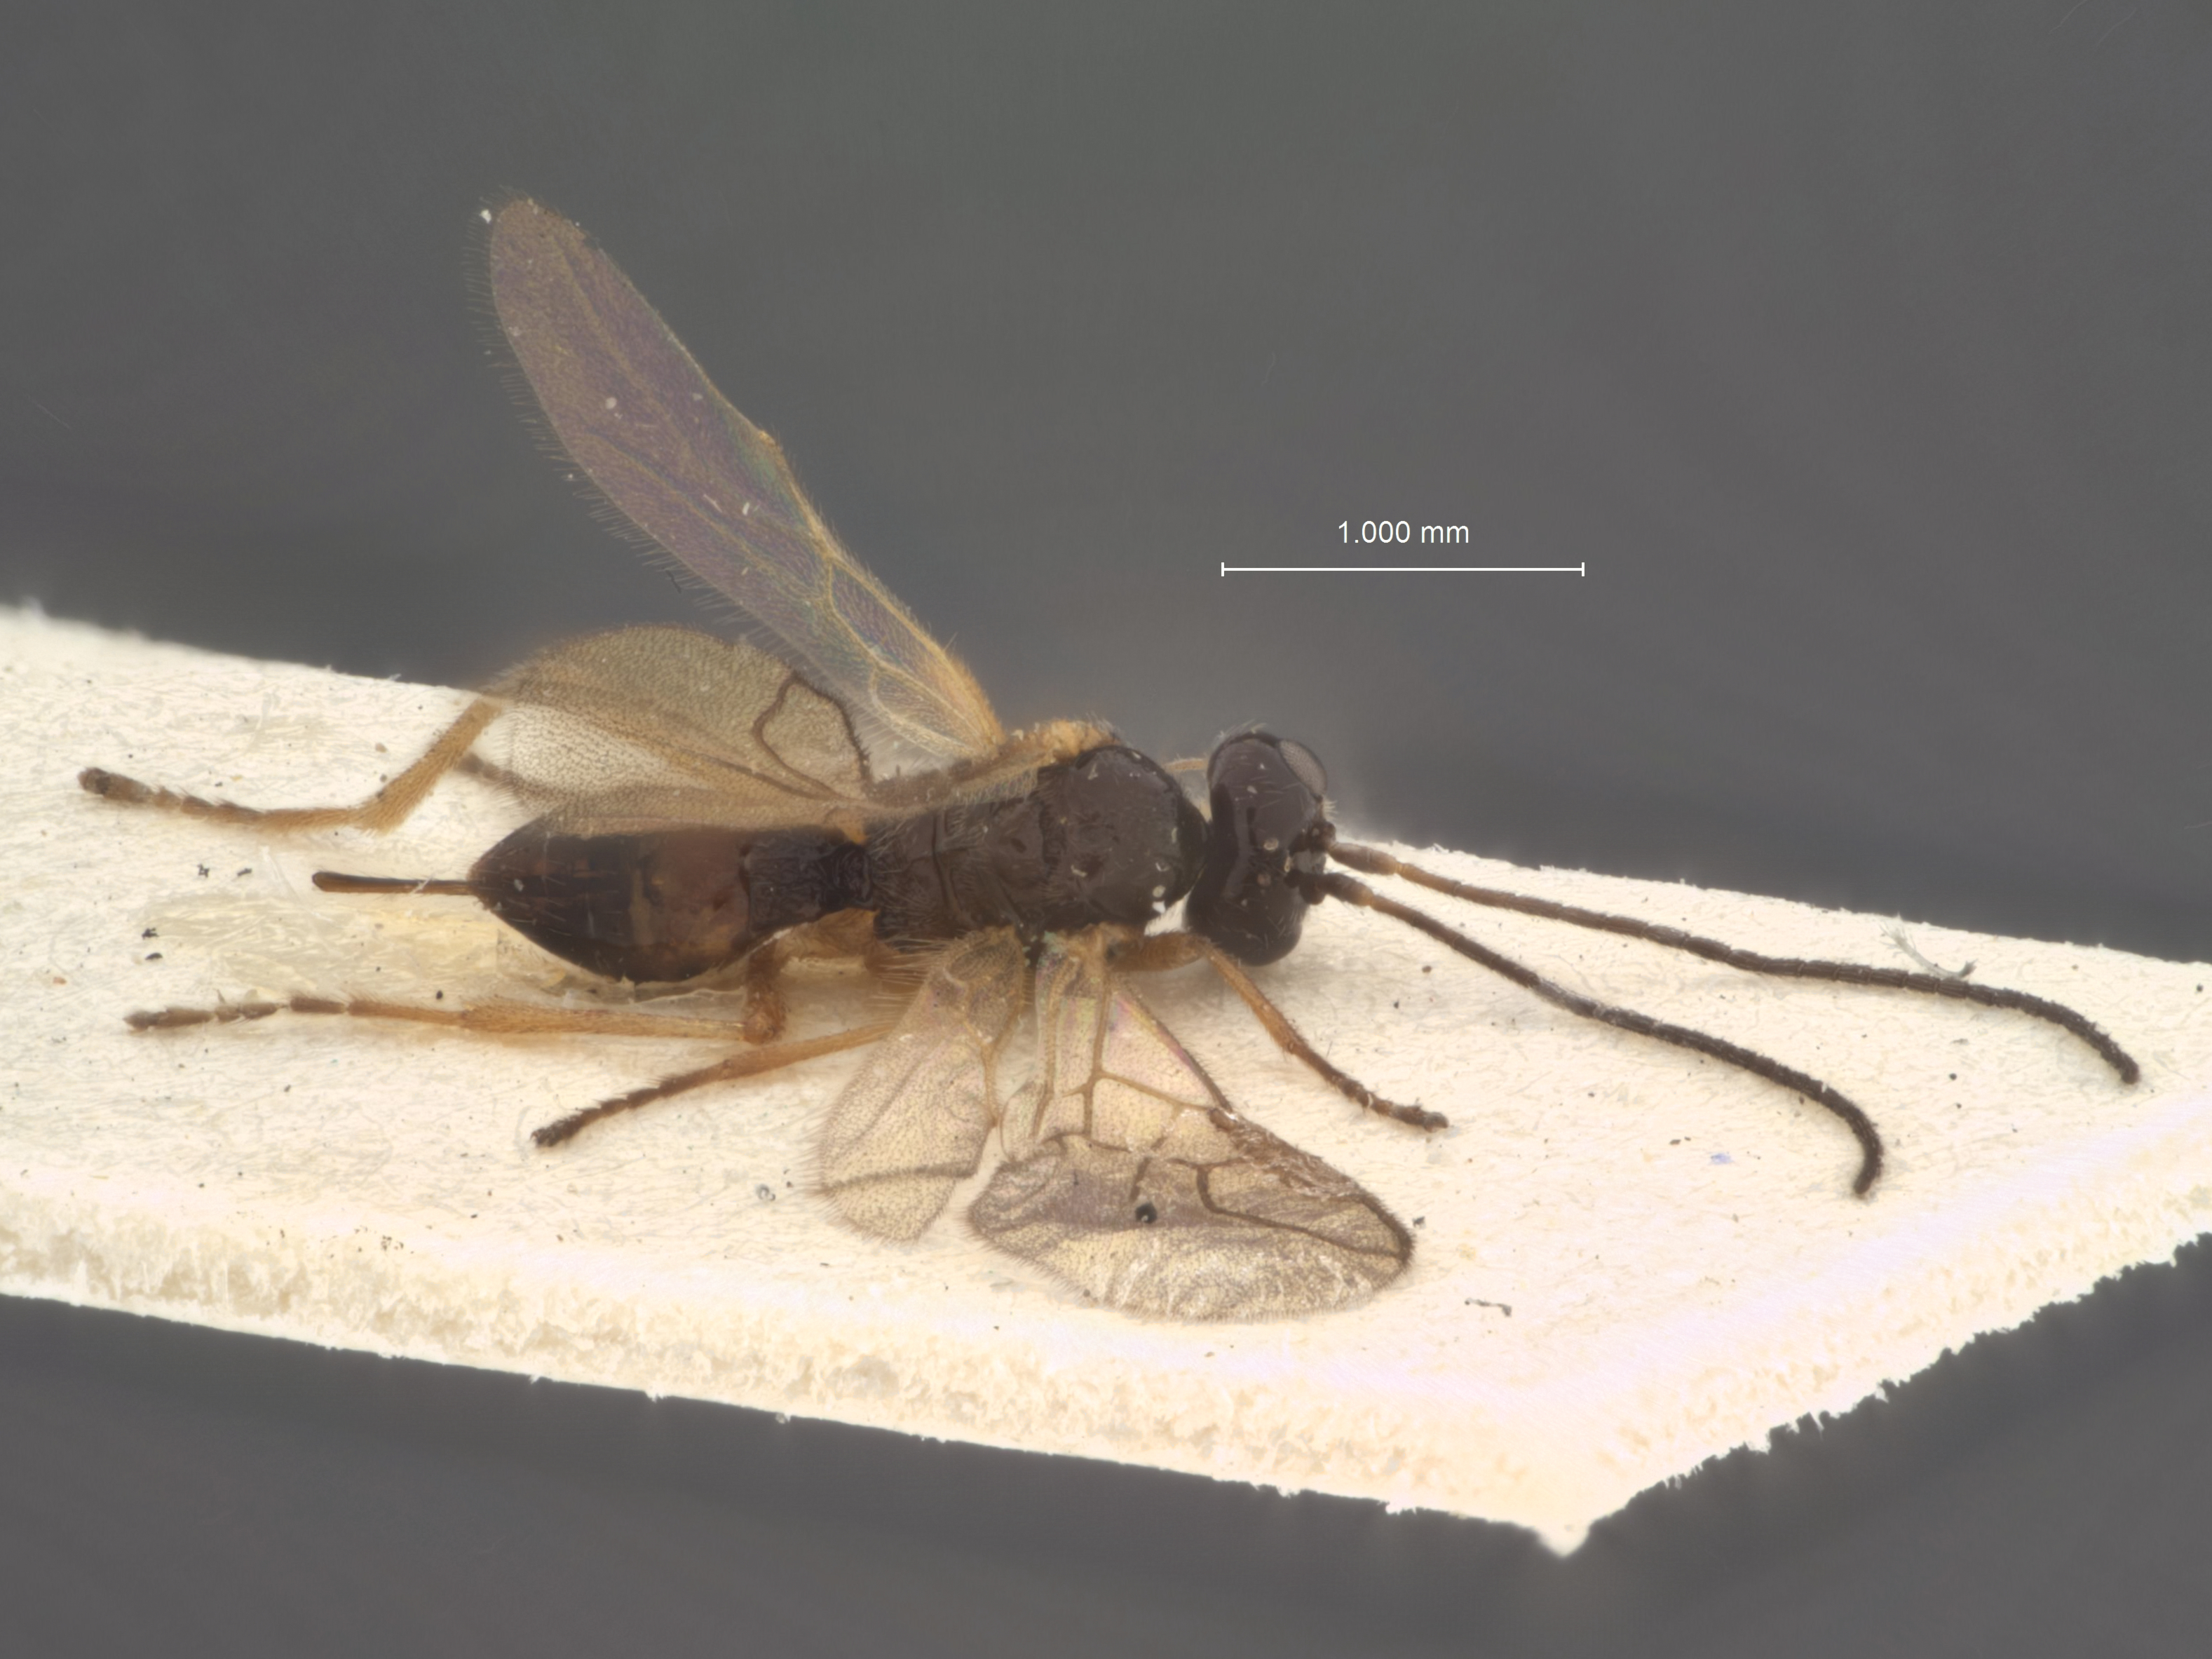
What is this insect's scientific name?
Dacnusa fasciata
